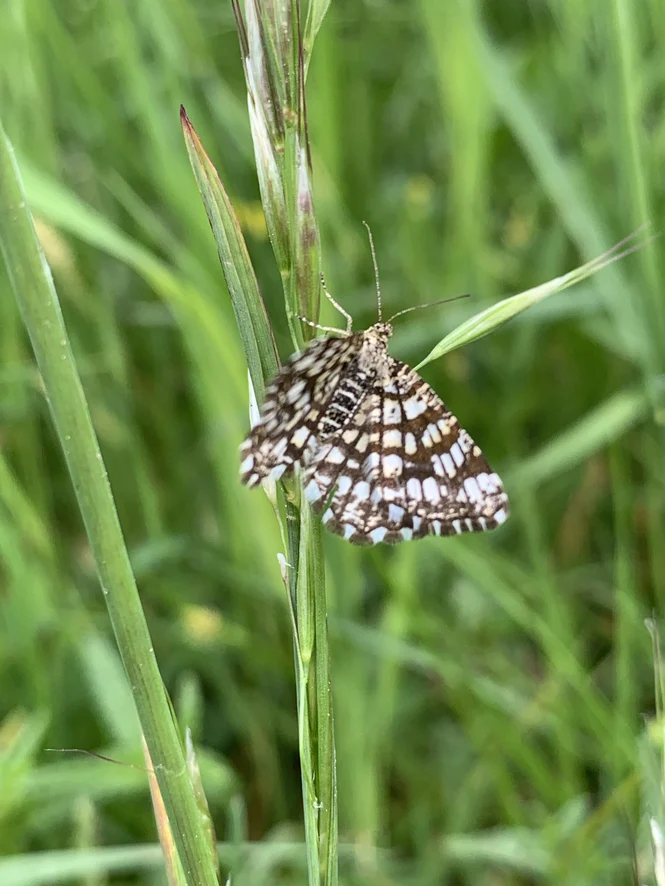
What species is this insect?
Chiasmia clathrata
